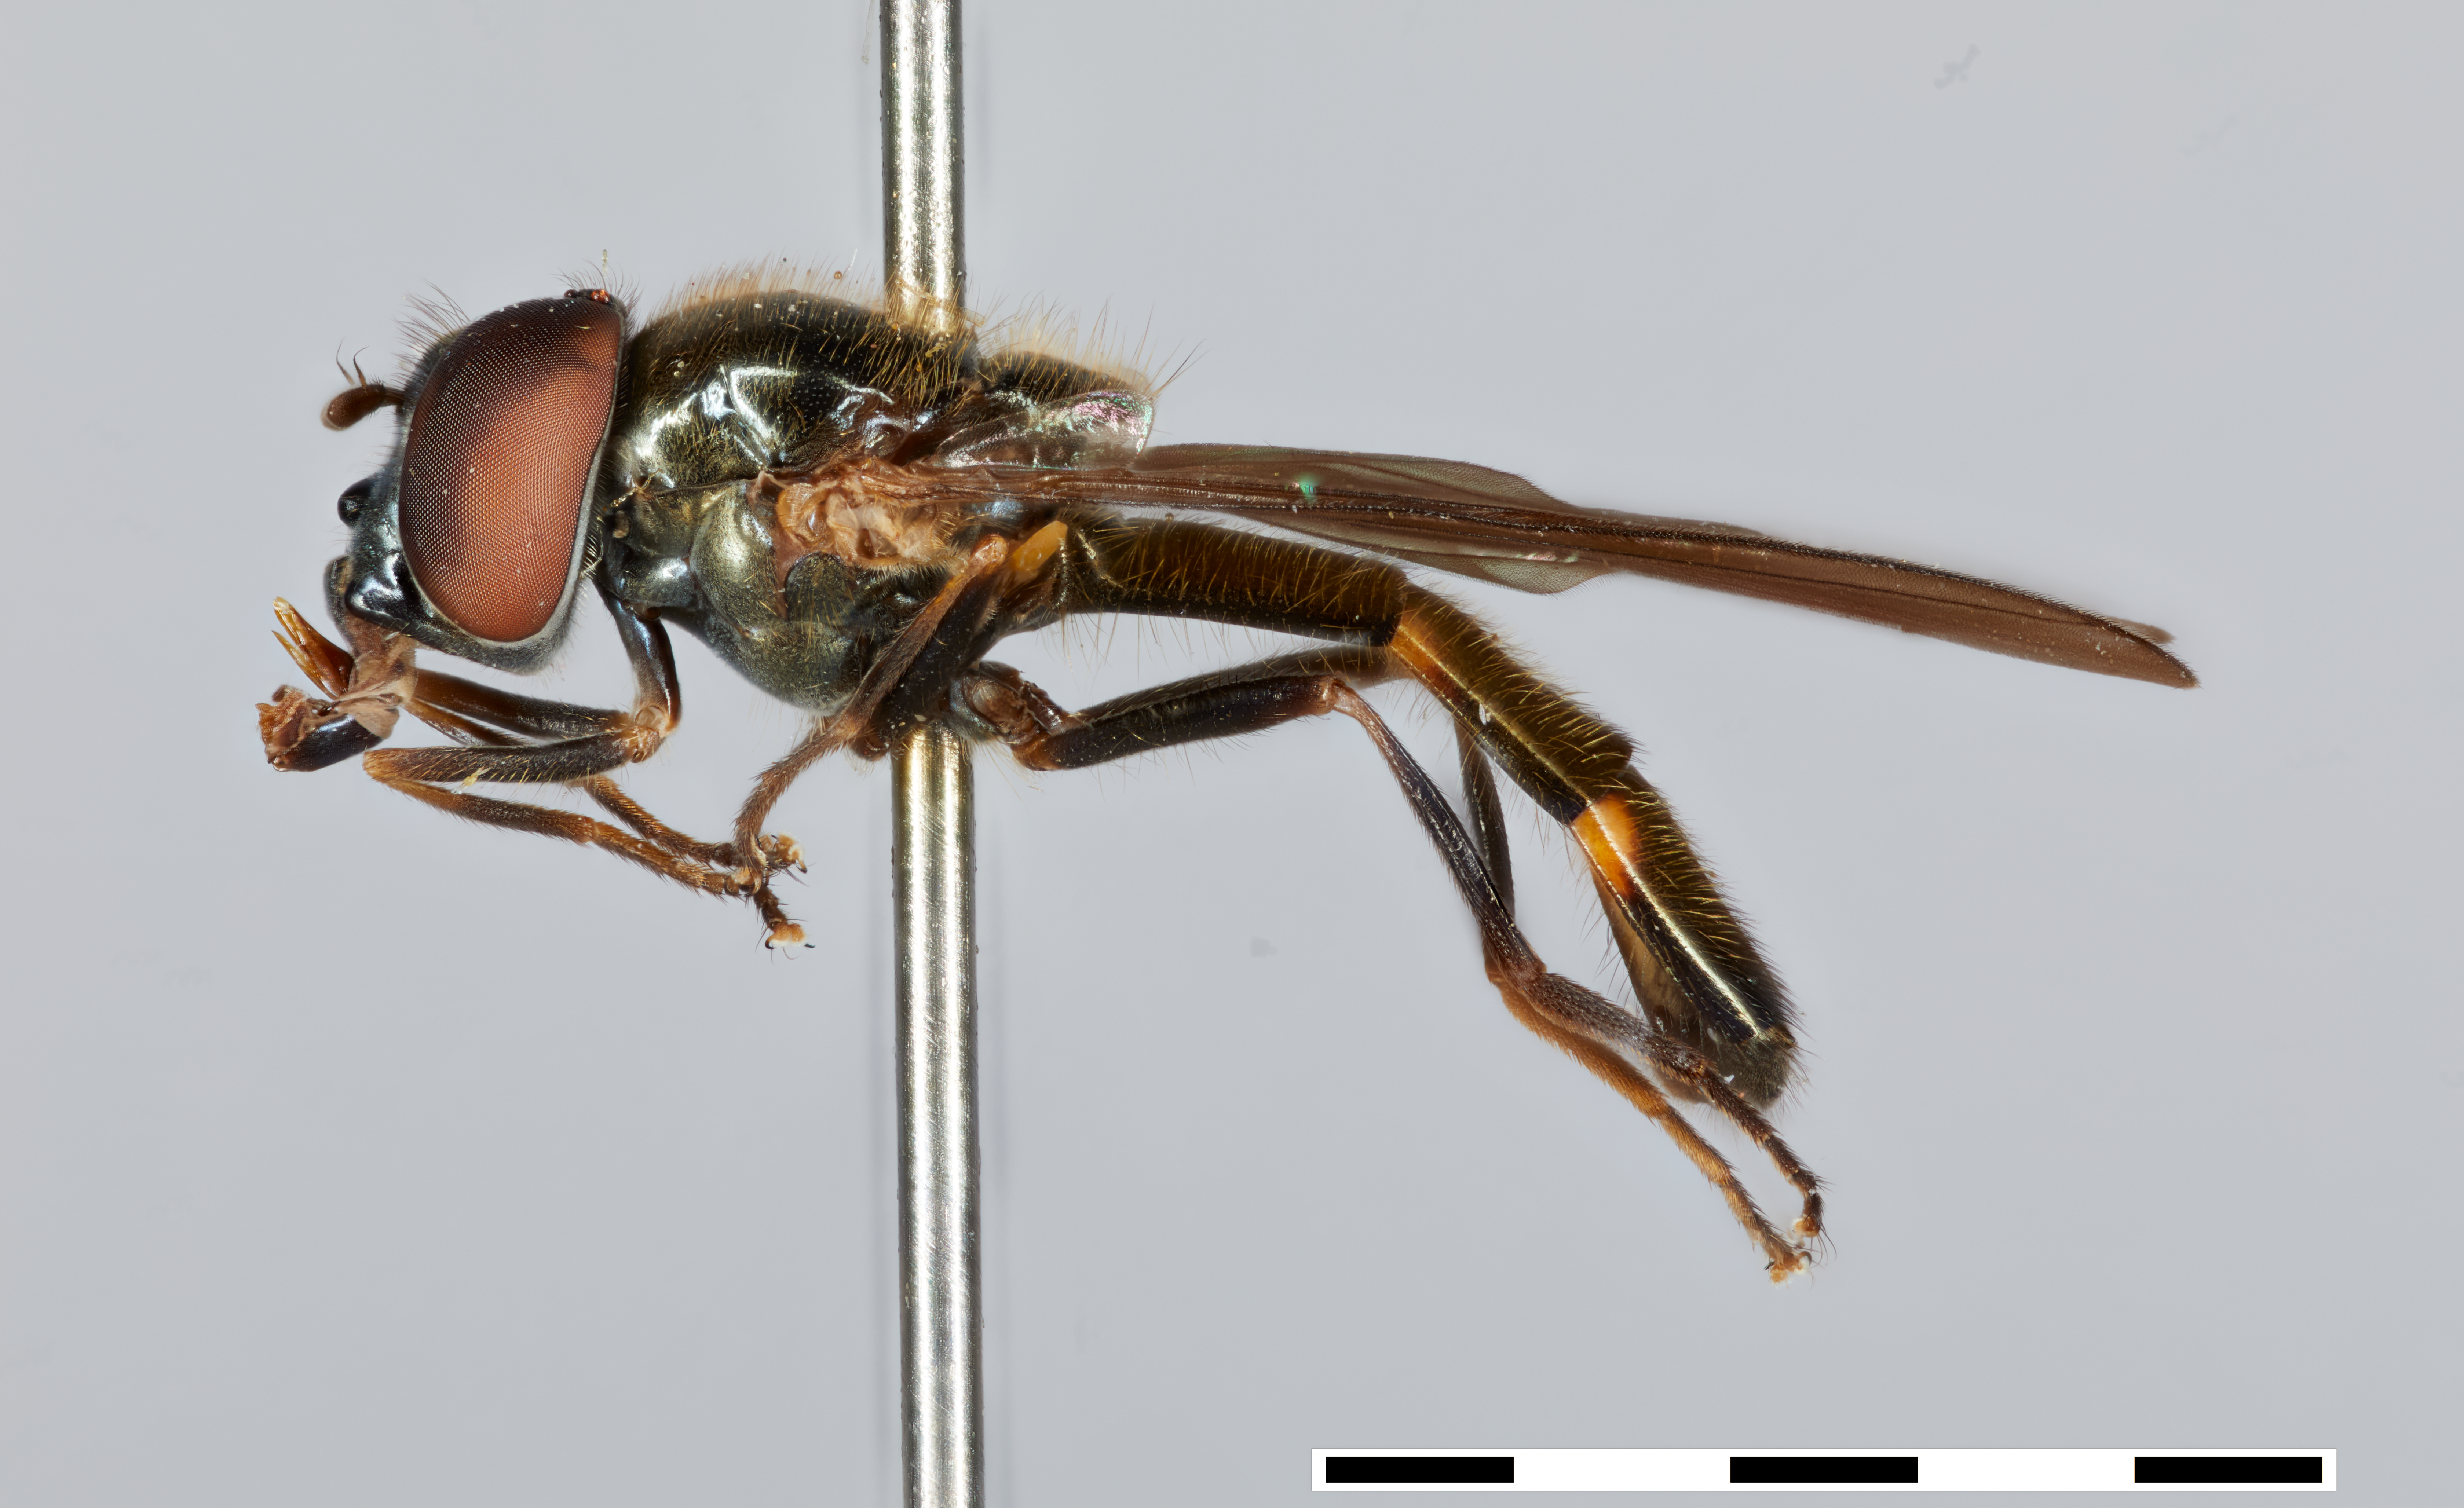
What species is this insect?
Afrostoma quadripunctatum
